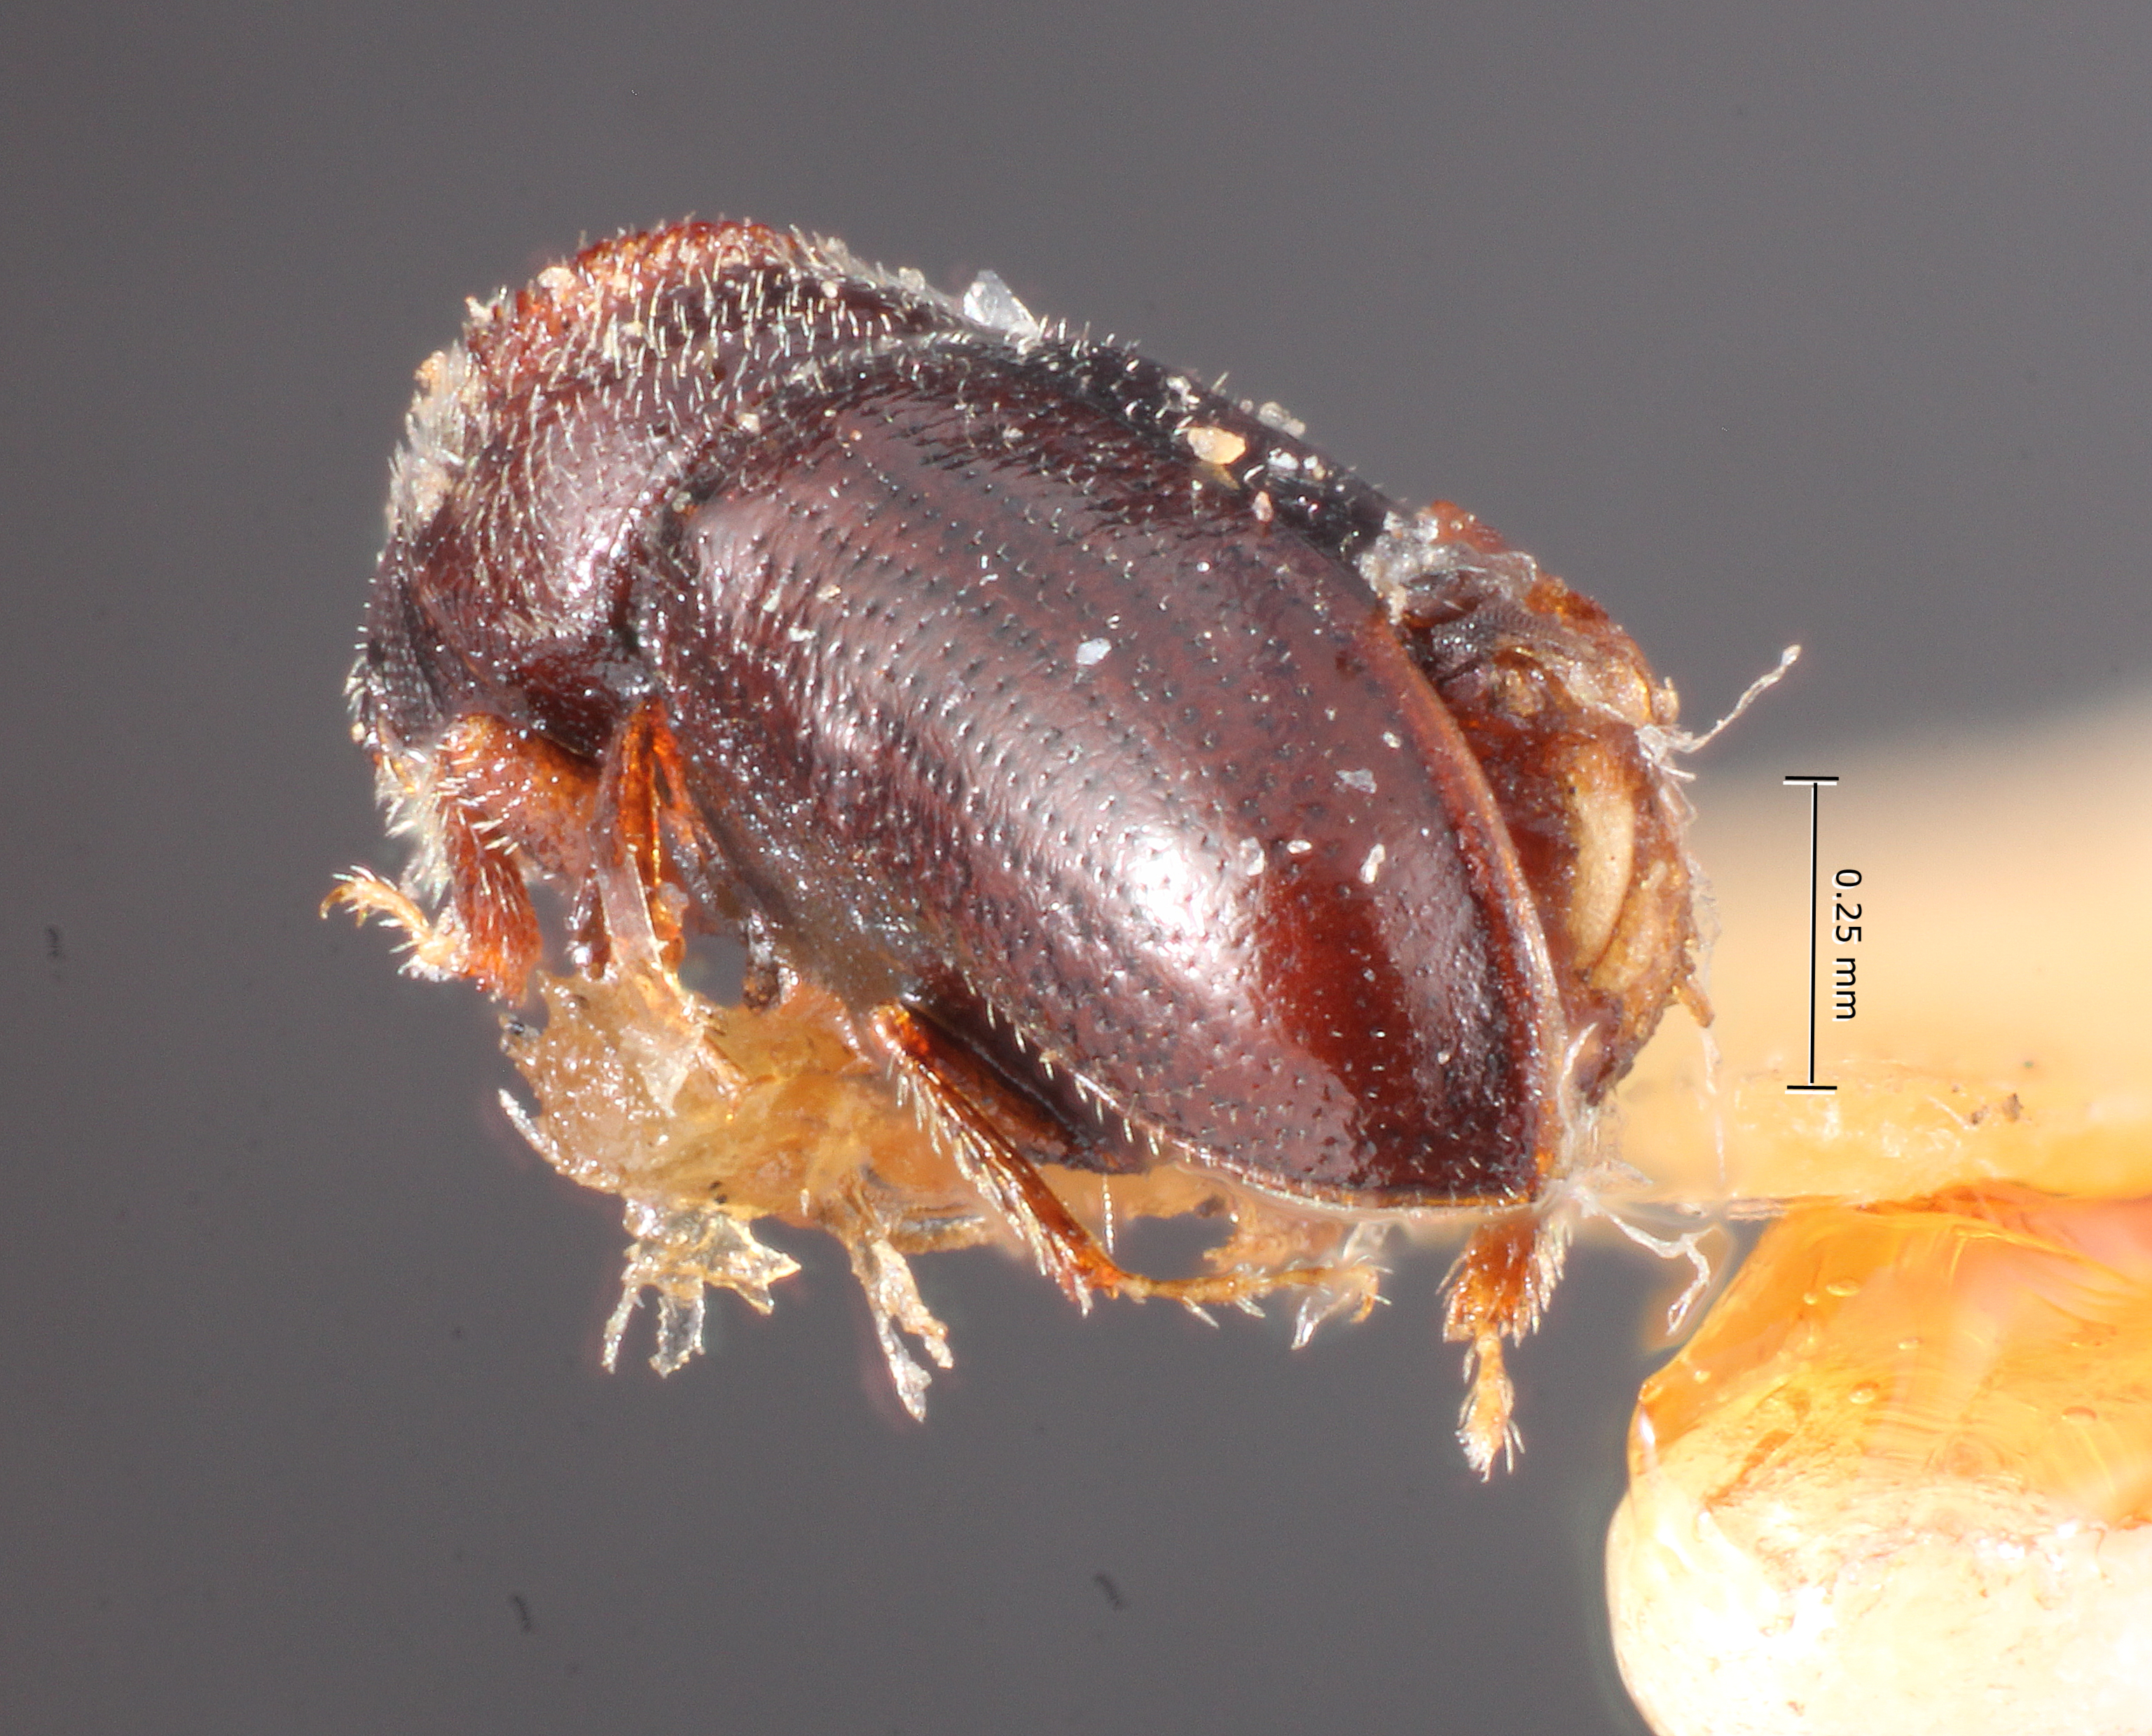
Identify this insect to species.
Pityophthorus demissus
